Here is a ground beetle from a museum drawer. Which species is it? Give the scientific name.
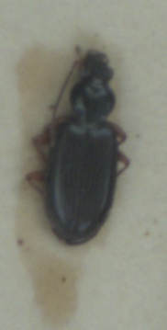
Bembidion decorum
